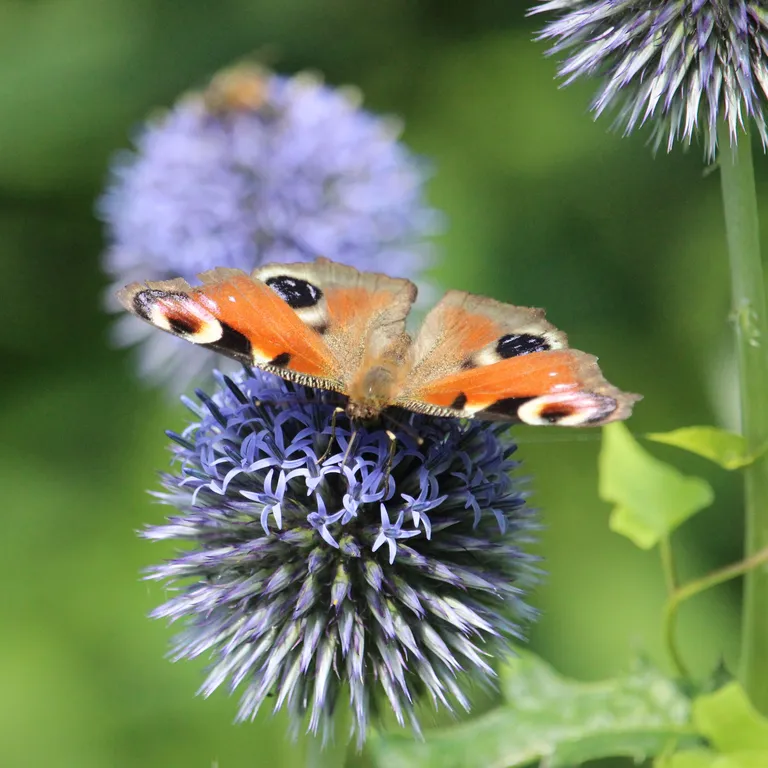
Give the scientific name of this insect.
Aglais io
